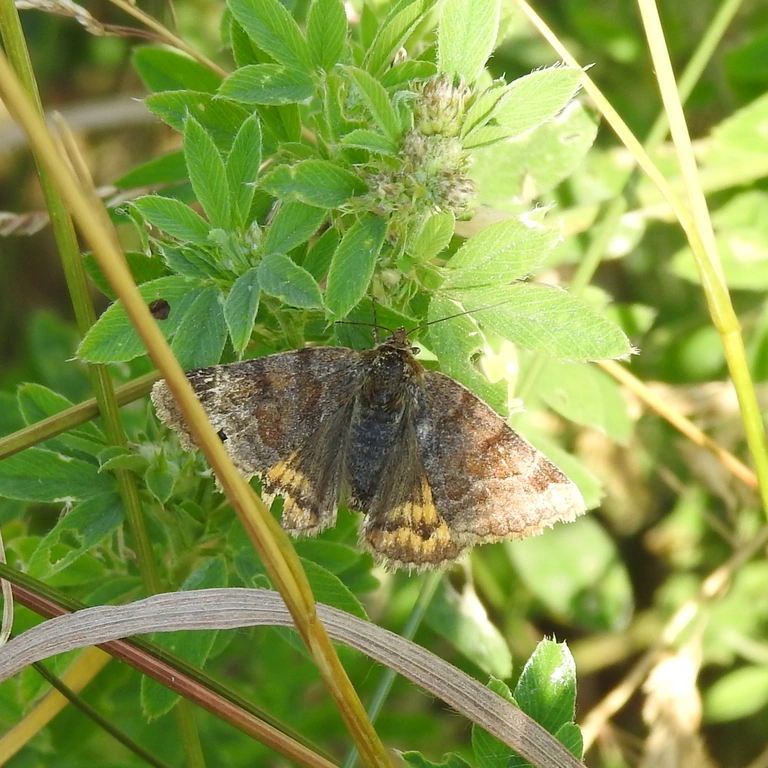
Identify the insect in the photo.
Euclidia glyphica
